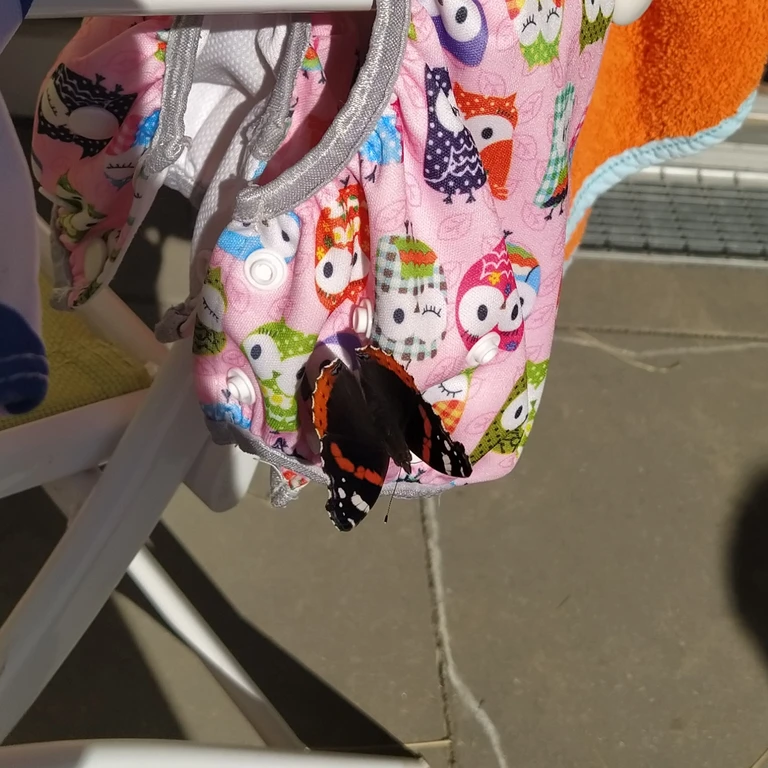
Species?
Vanessa atalanta
